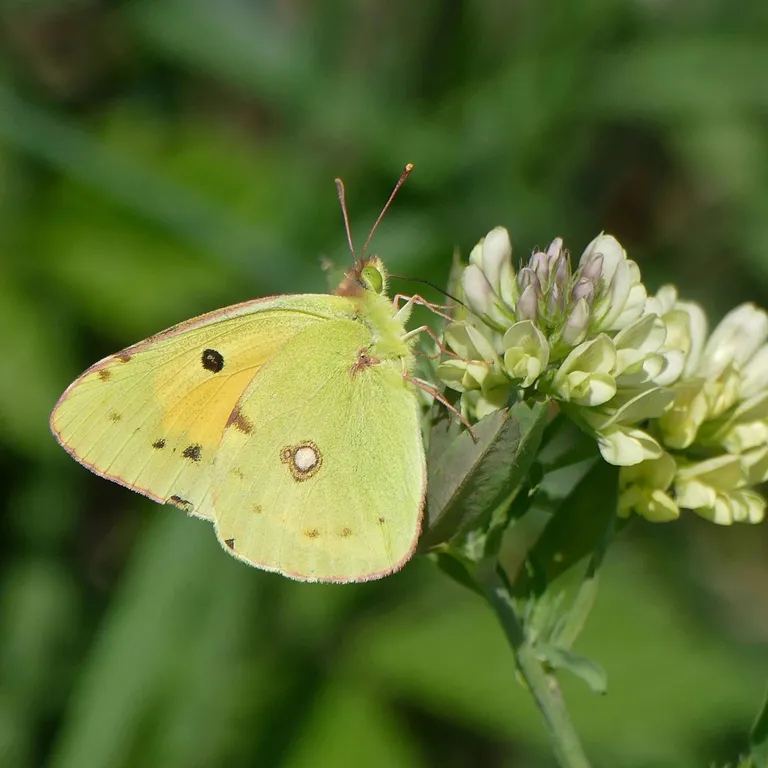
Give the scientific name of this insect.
Colias croceus
